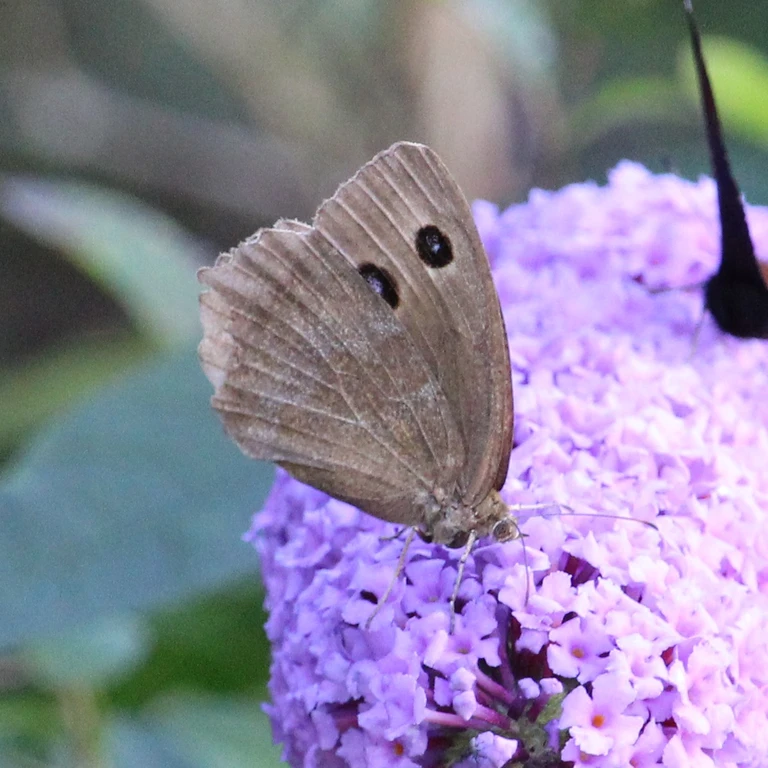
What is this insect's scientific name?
Minois dryas
